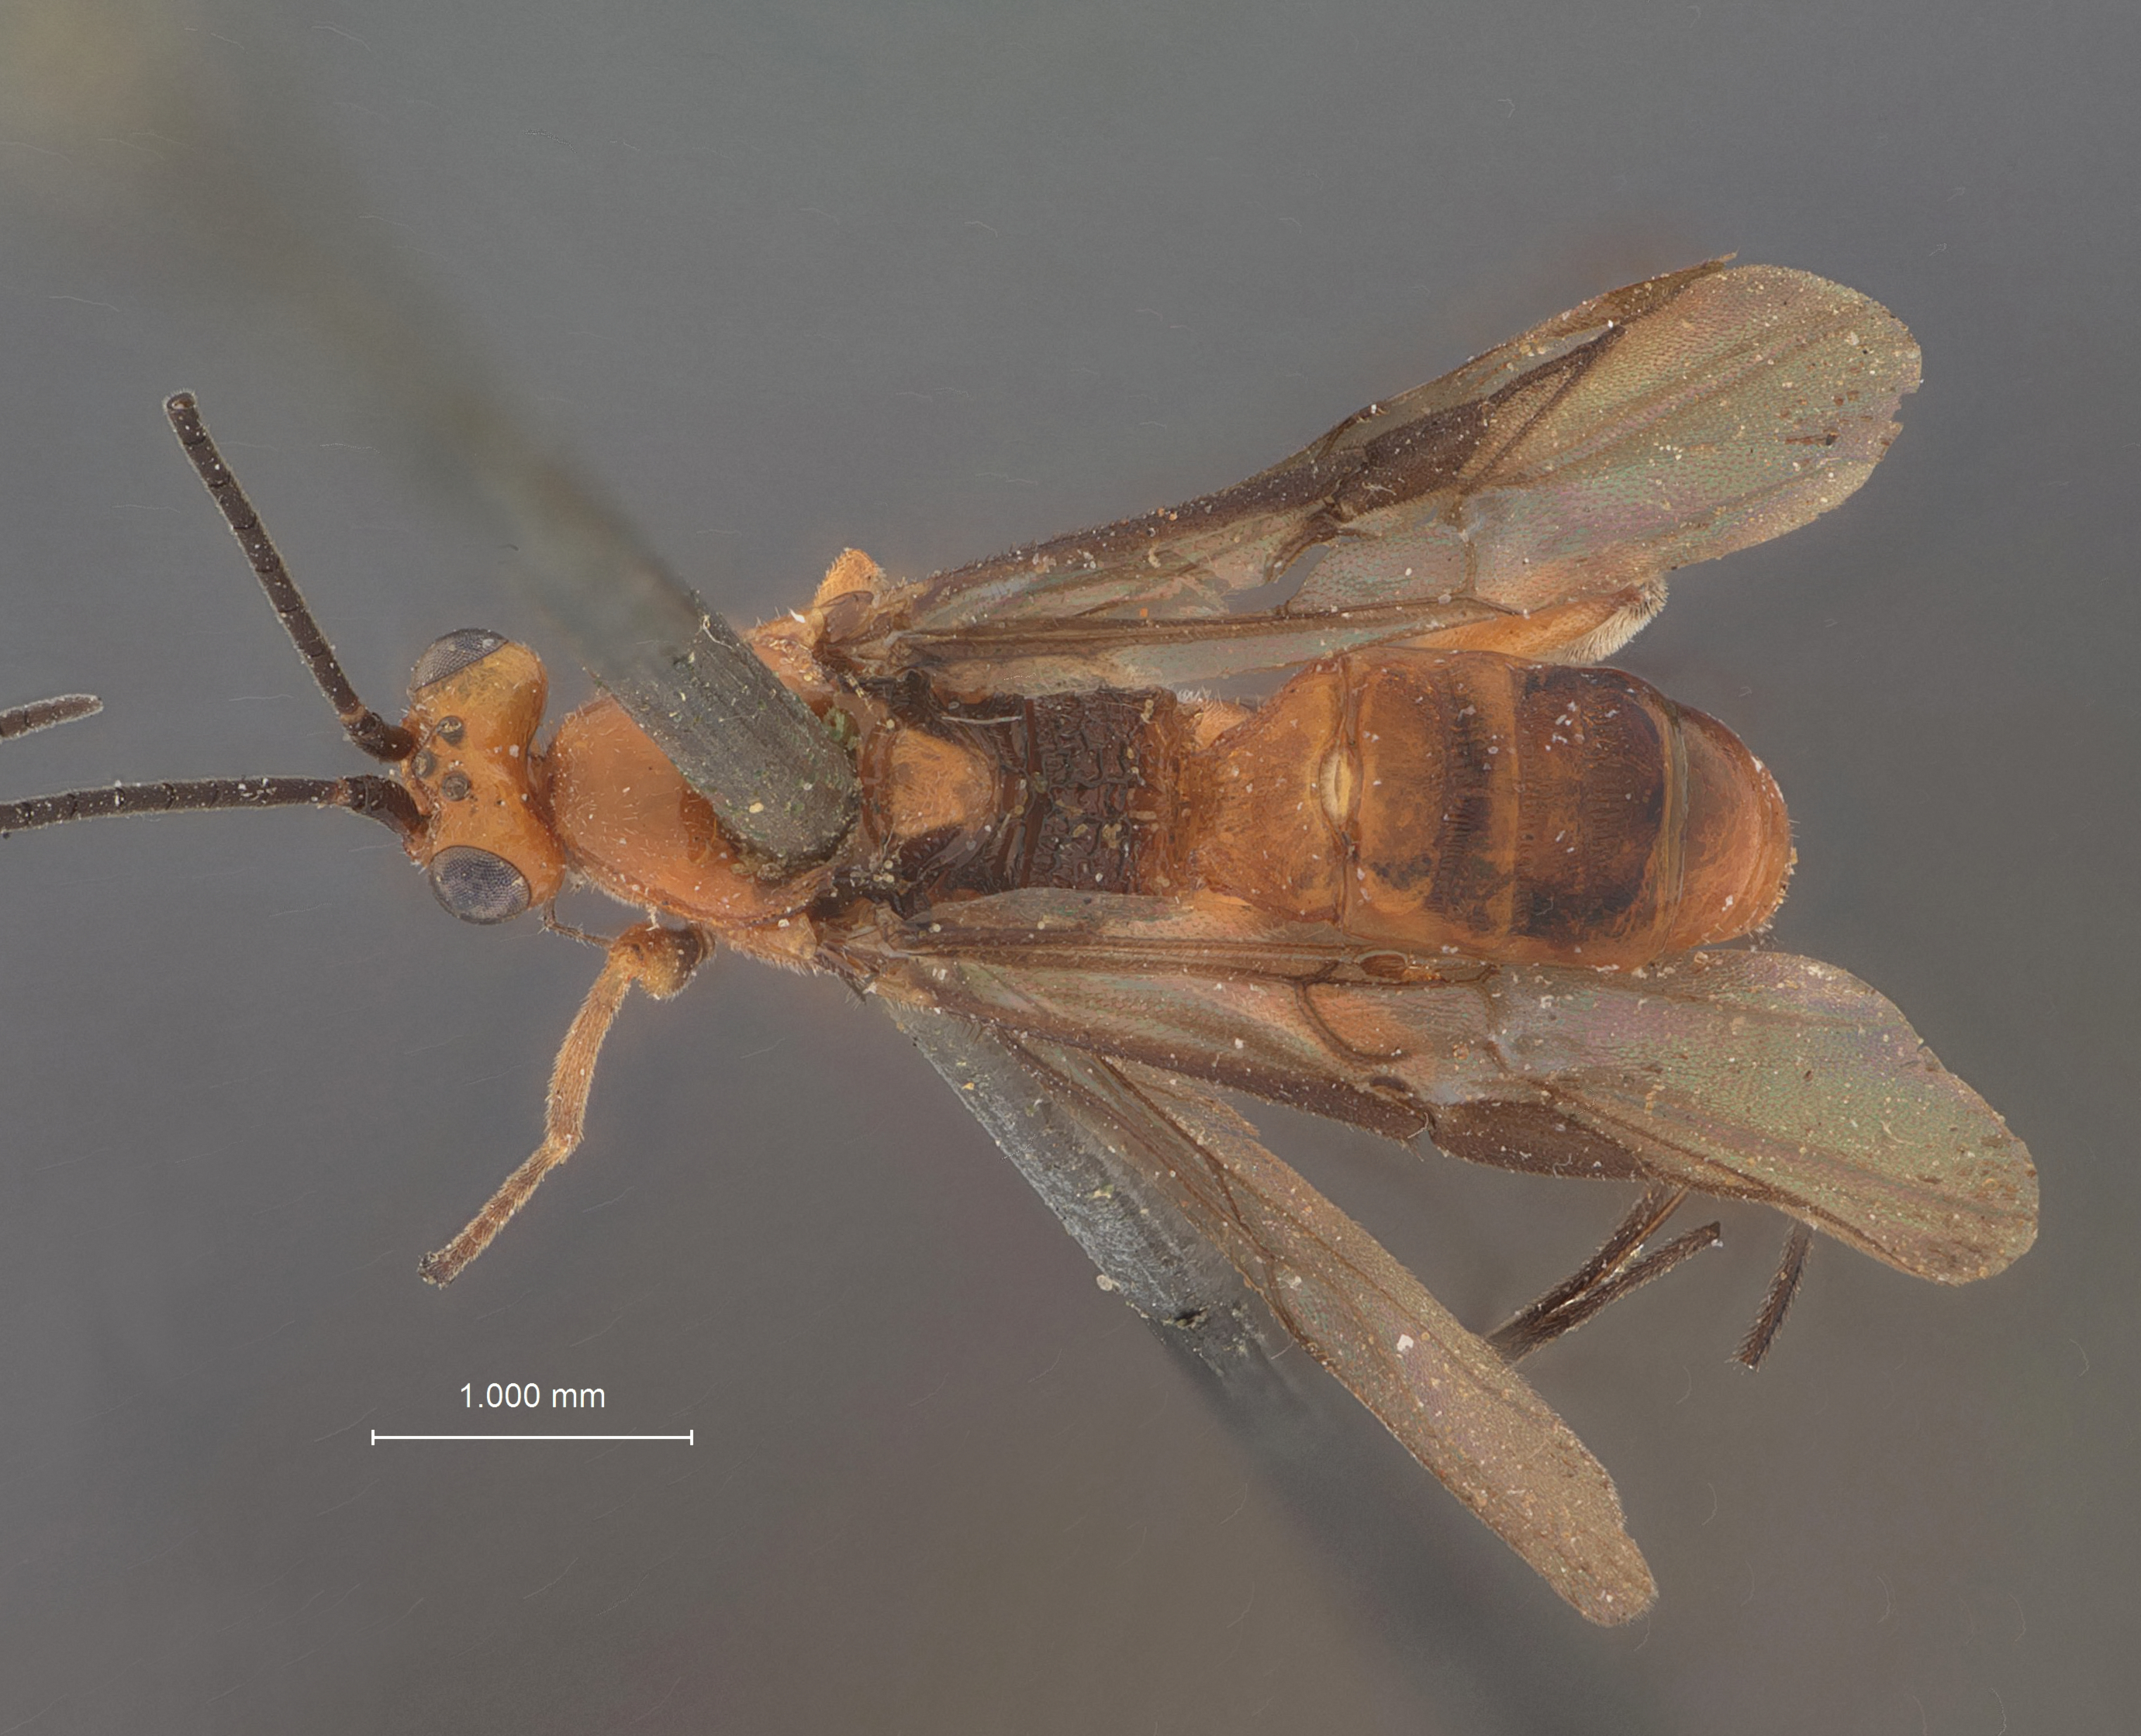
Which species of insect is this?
Bassus reticulatus
